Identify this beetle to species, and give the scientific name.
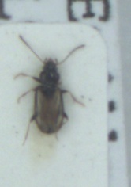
Tachys scutellaris
